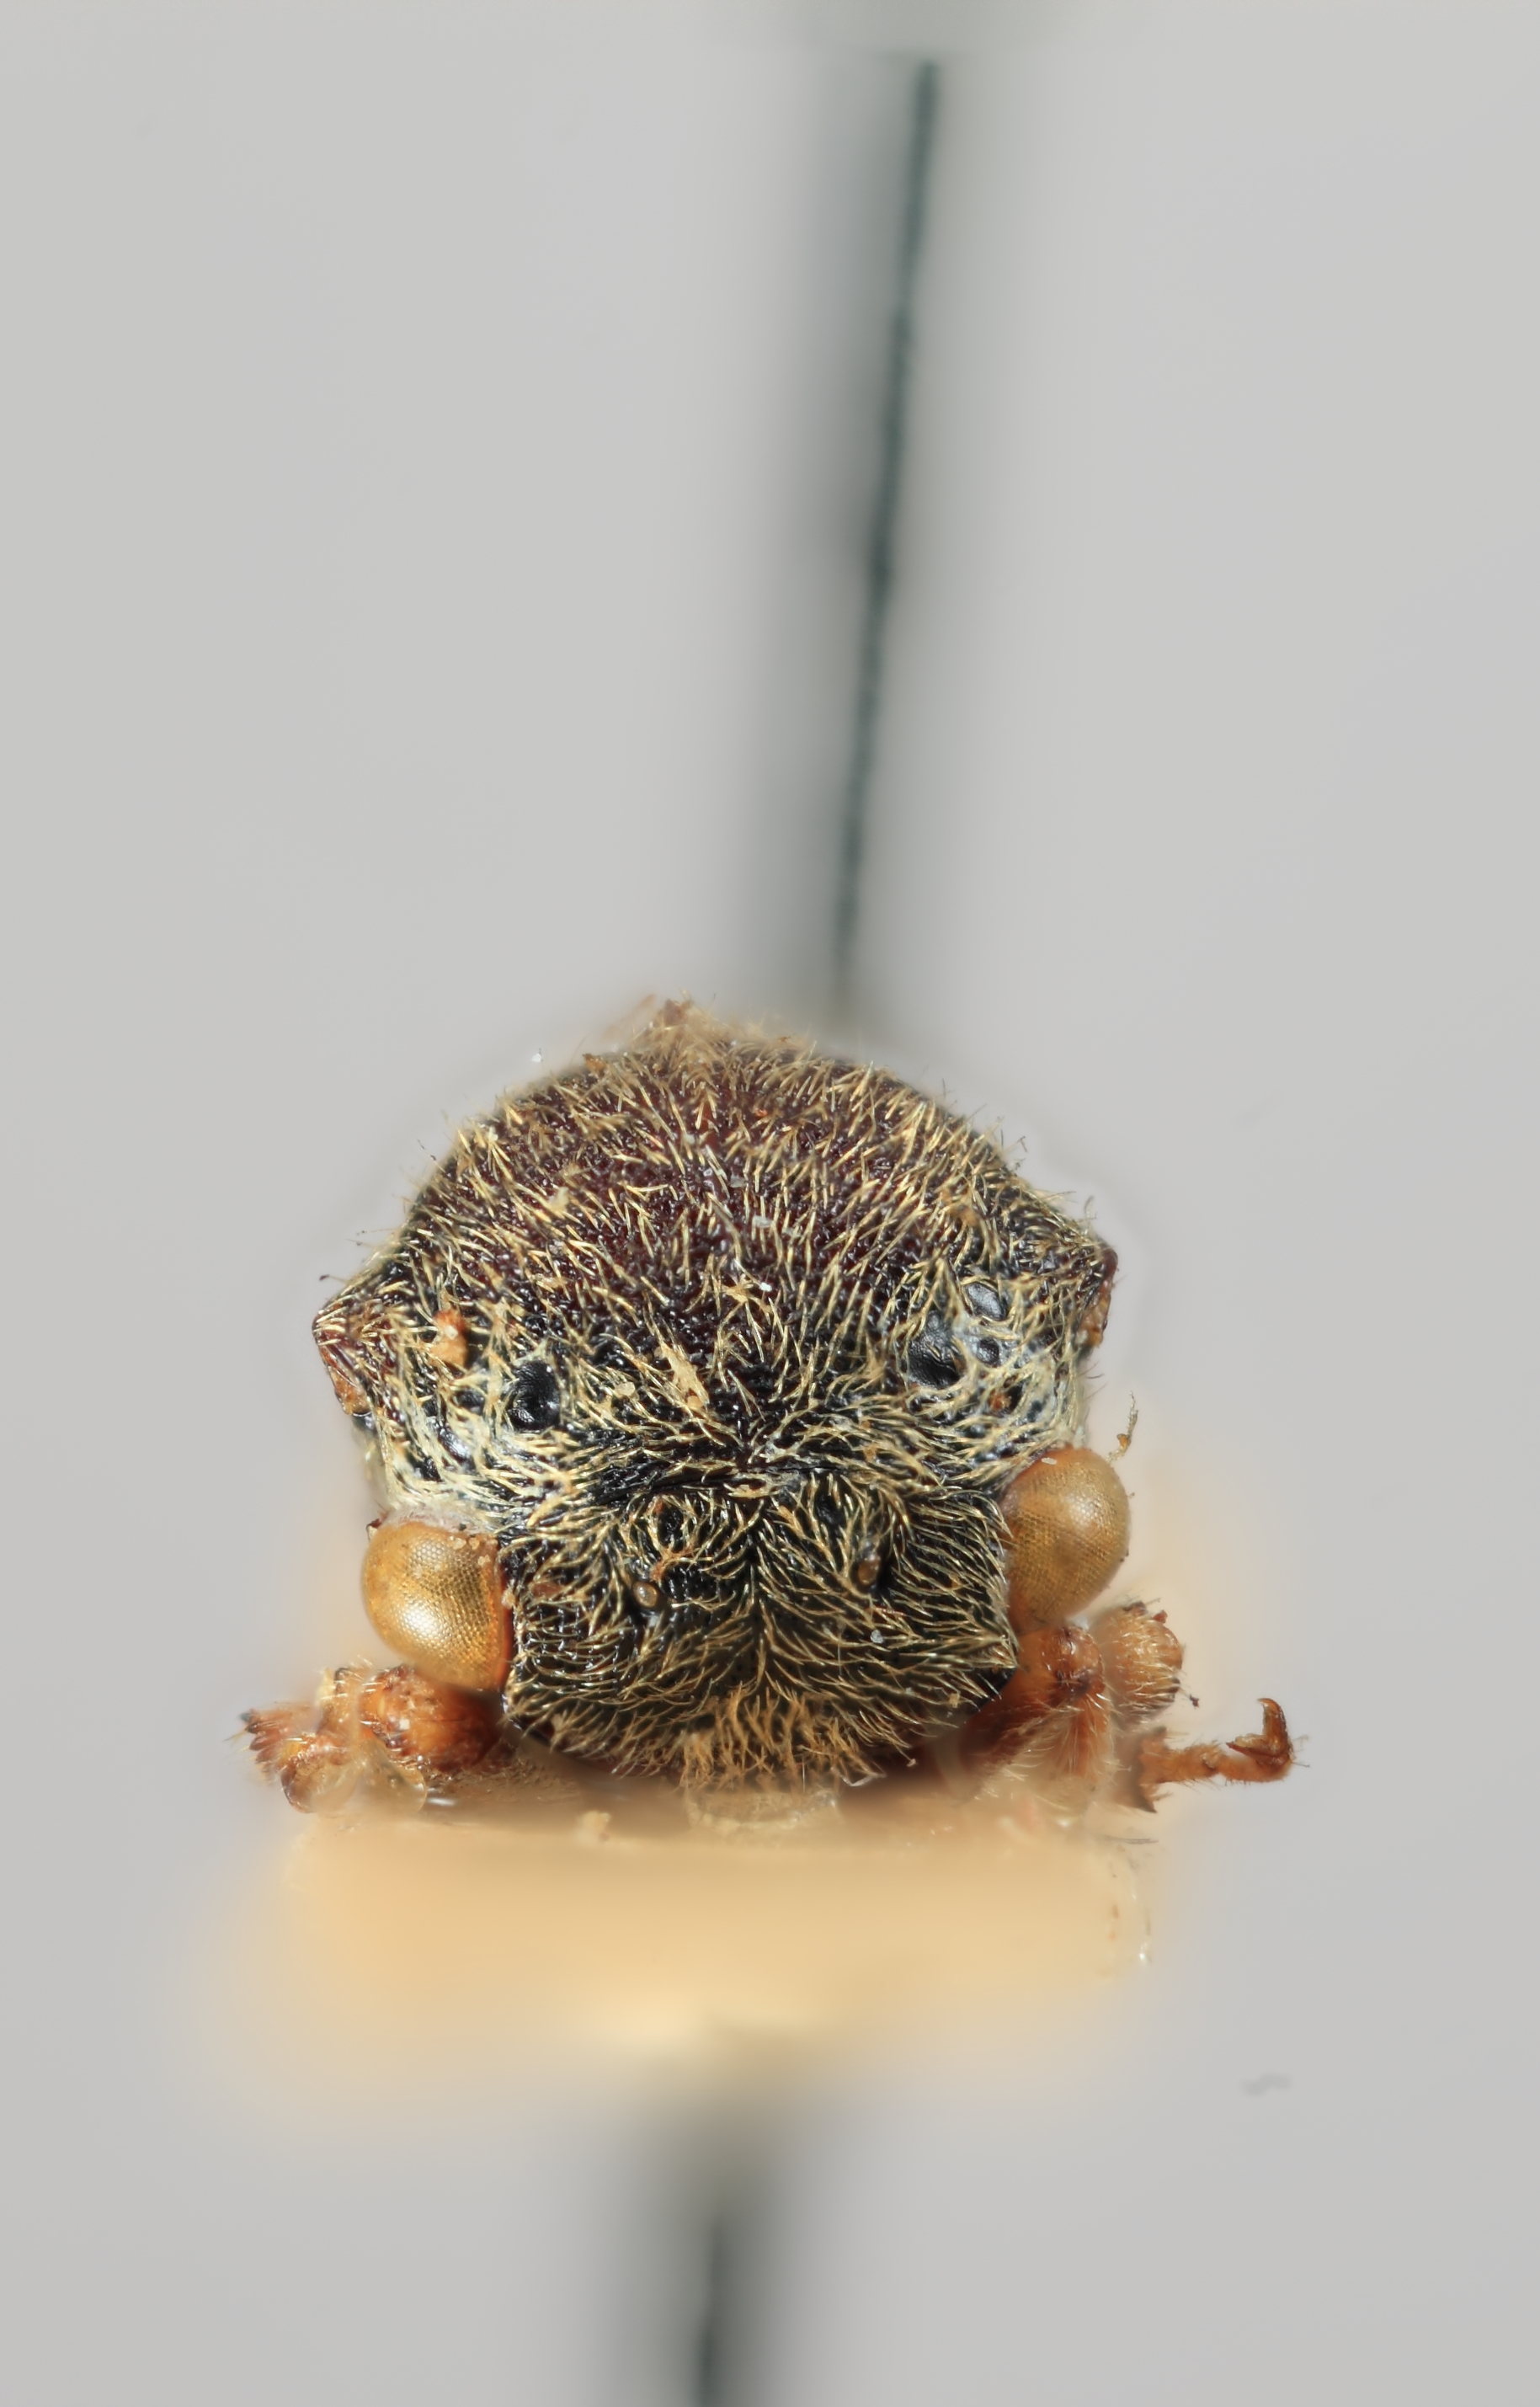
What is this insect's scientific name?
Gargara sumbawae
